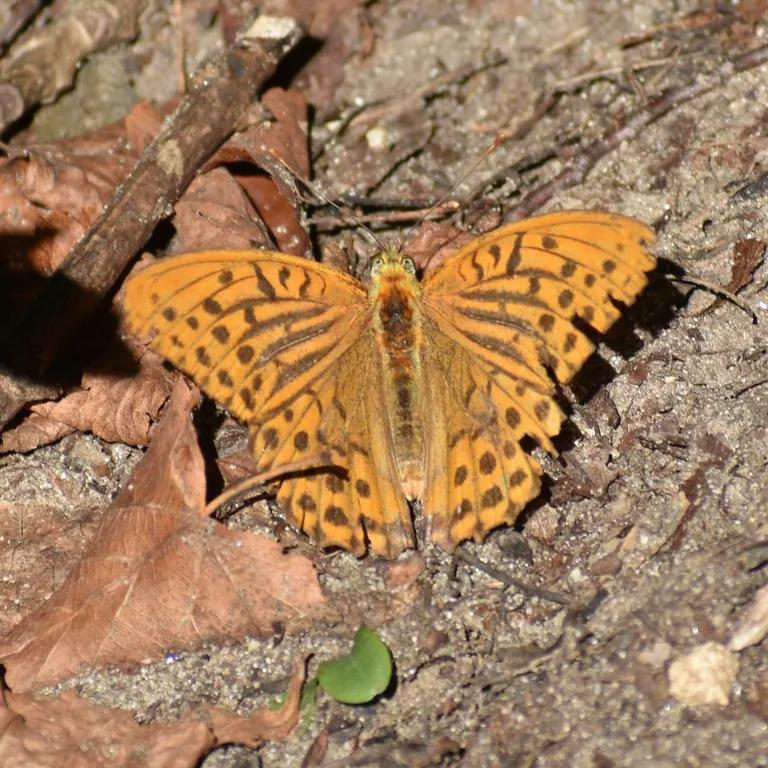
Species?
Argynnis paphia
